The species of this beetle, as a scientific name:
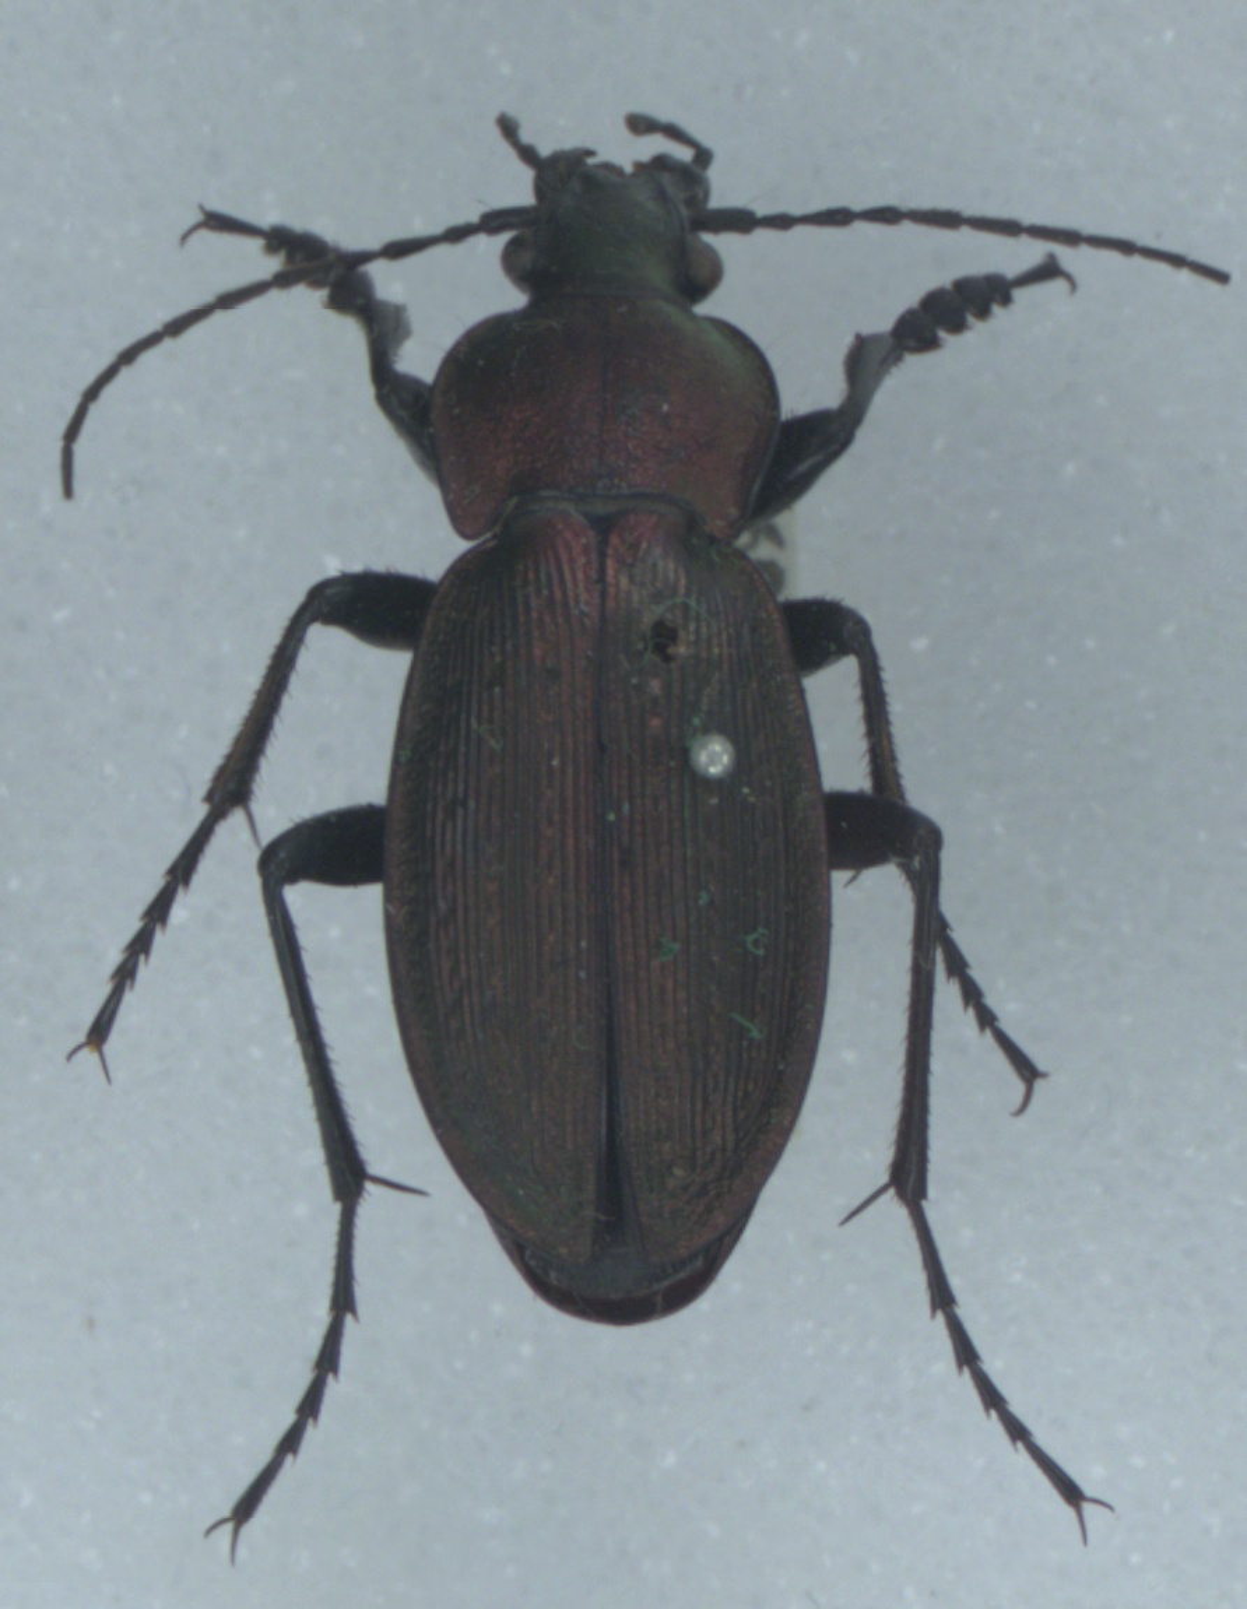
Carabus monilis
